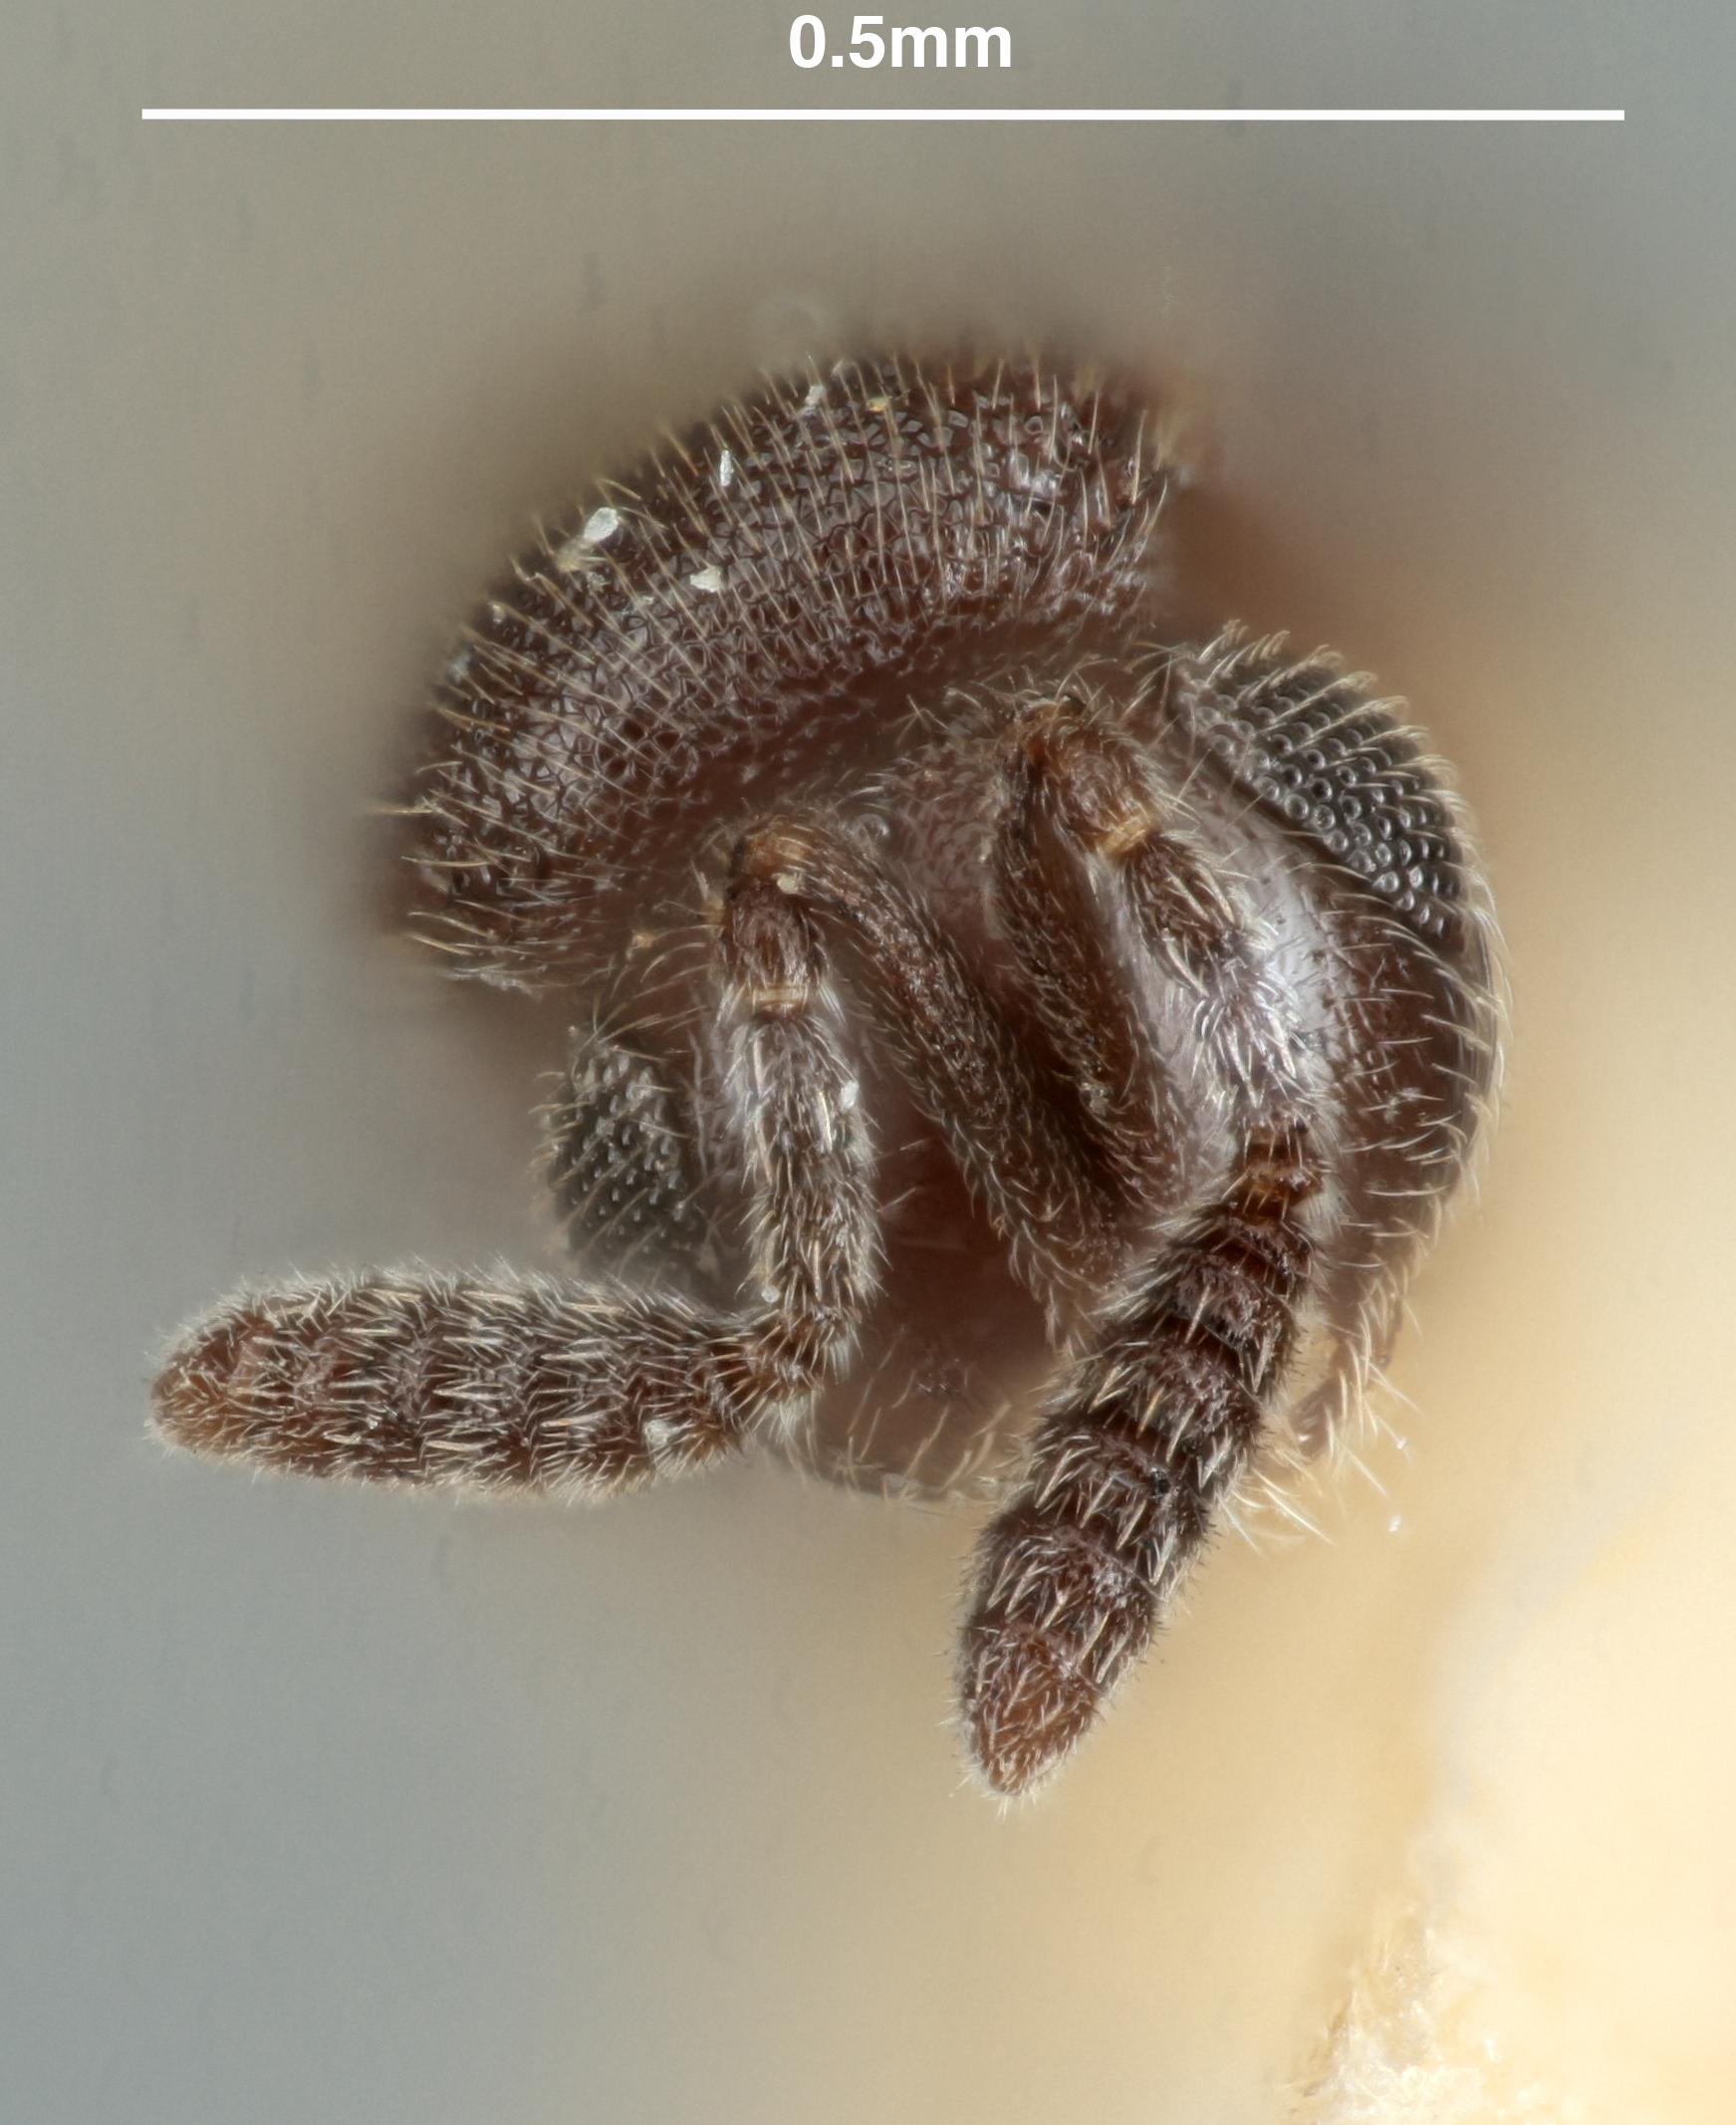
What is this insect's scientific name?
Prosacantha laevifrons
